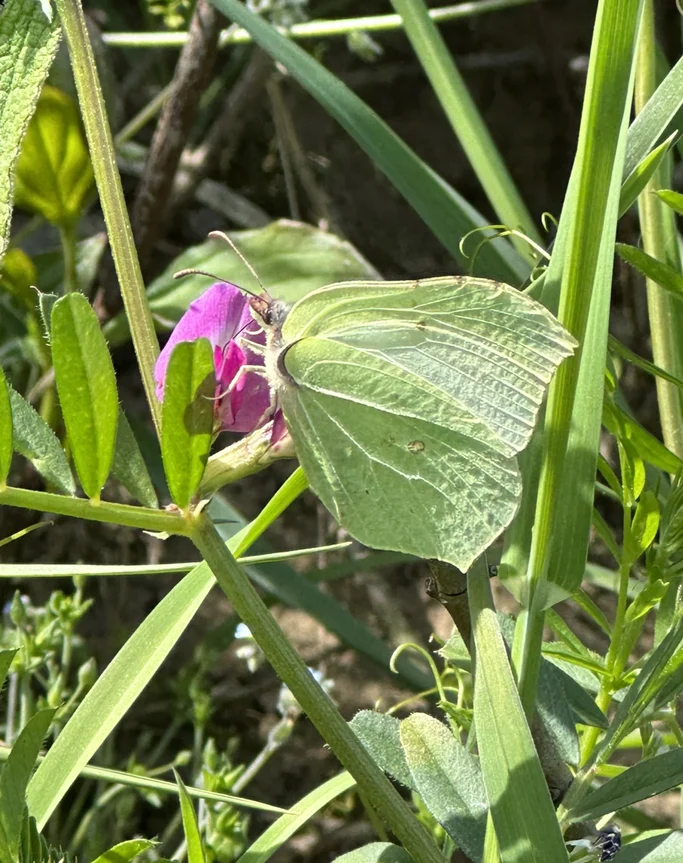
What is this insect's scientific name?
Gonepteryx rhamni
